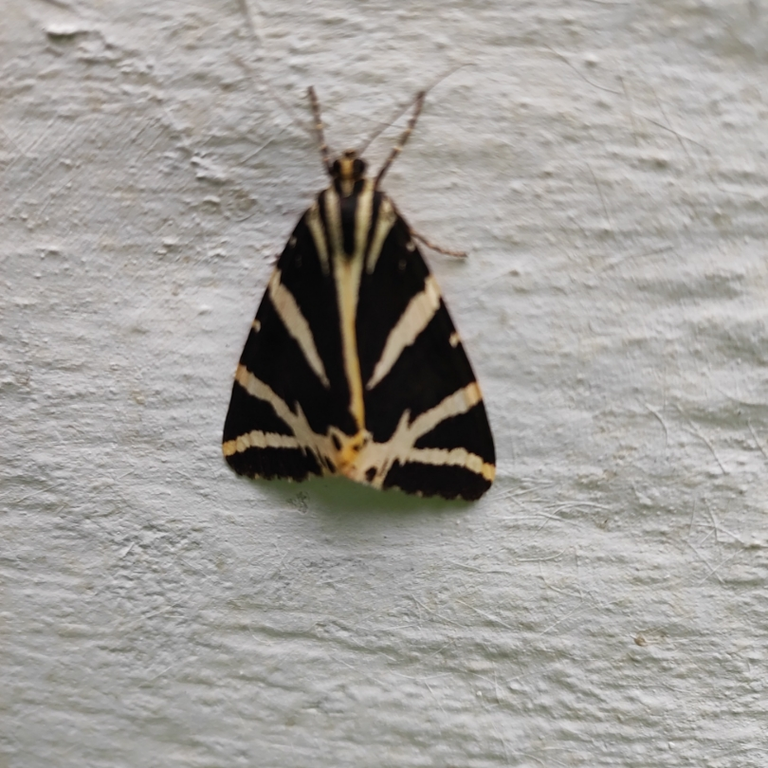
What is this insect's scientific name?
Euplagia quadripunctaria
